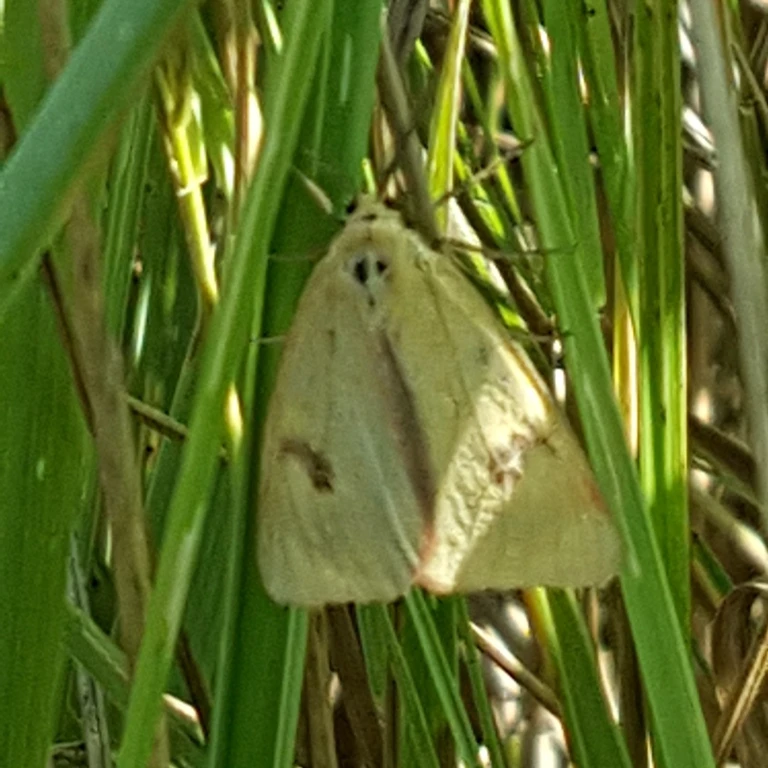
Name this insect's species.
Diacrisia sannio
